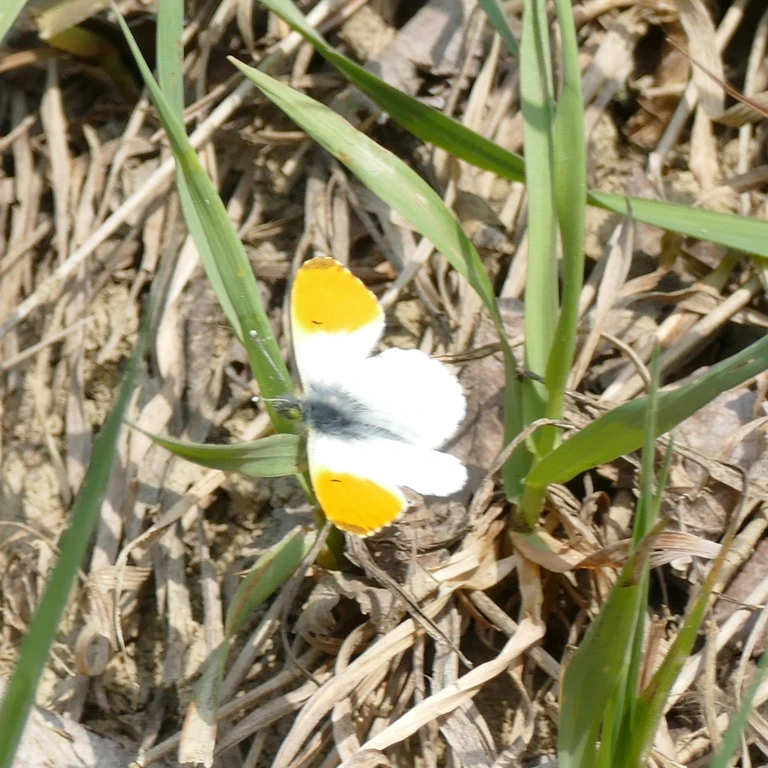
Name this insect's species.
Anthocharis cardamines
